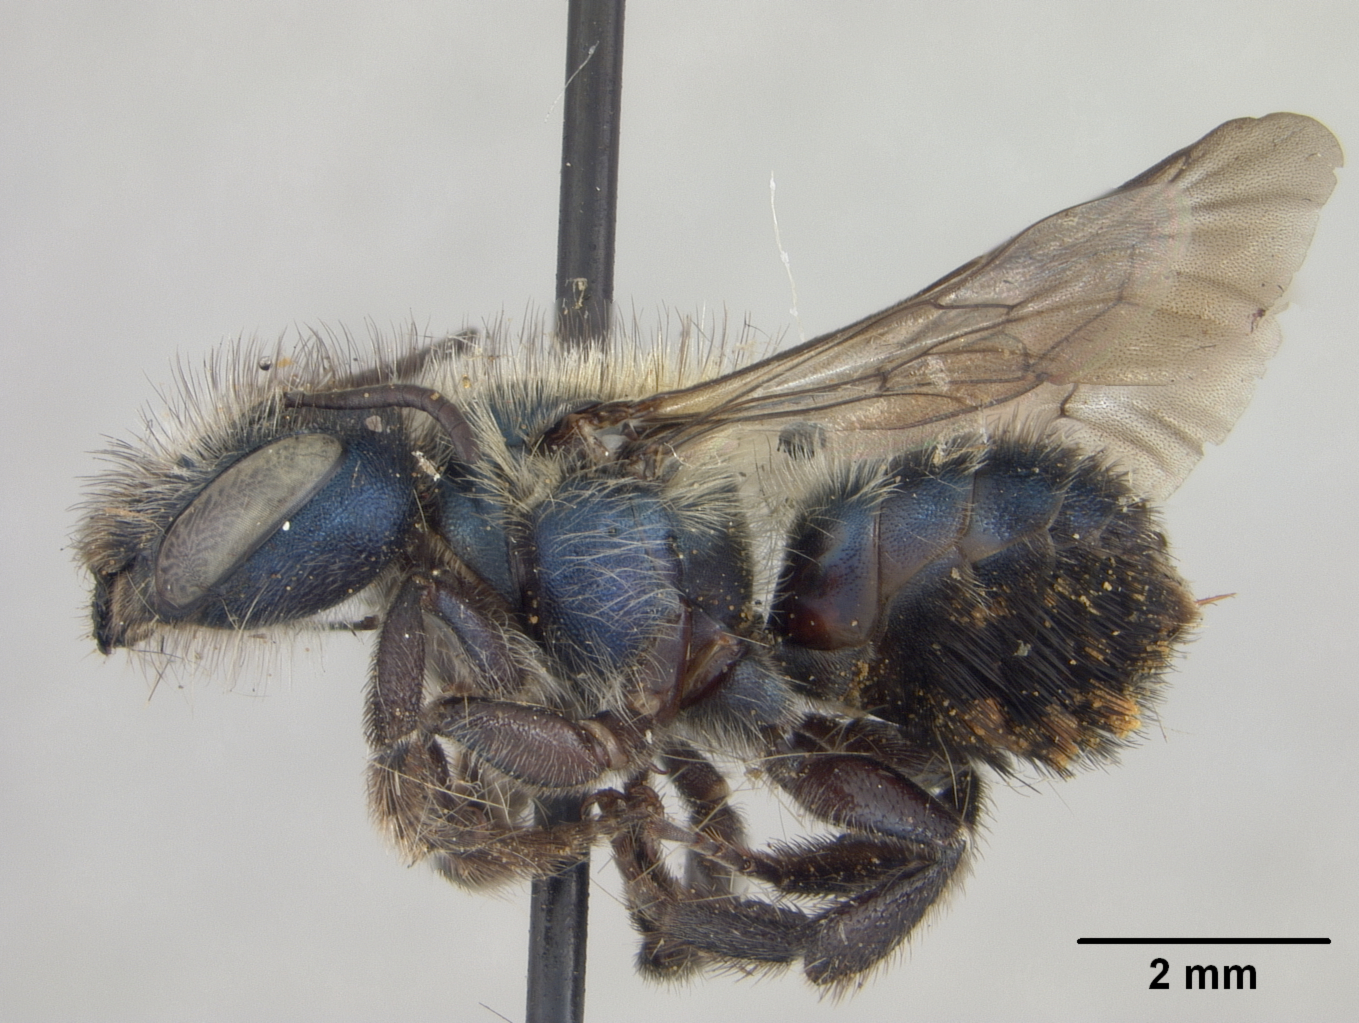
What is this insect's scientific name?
Osmia dolerosa
